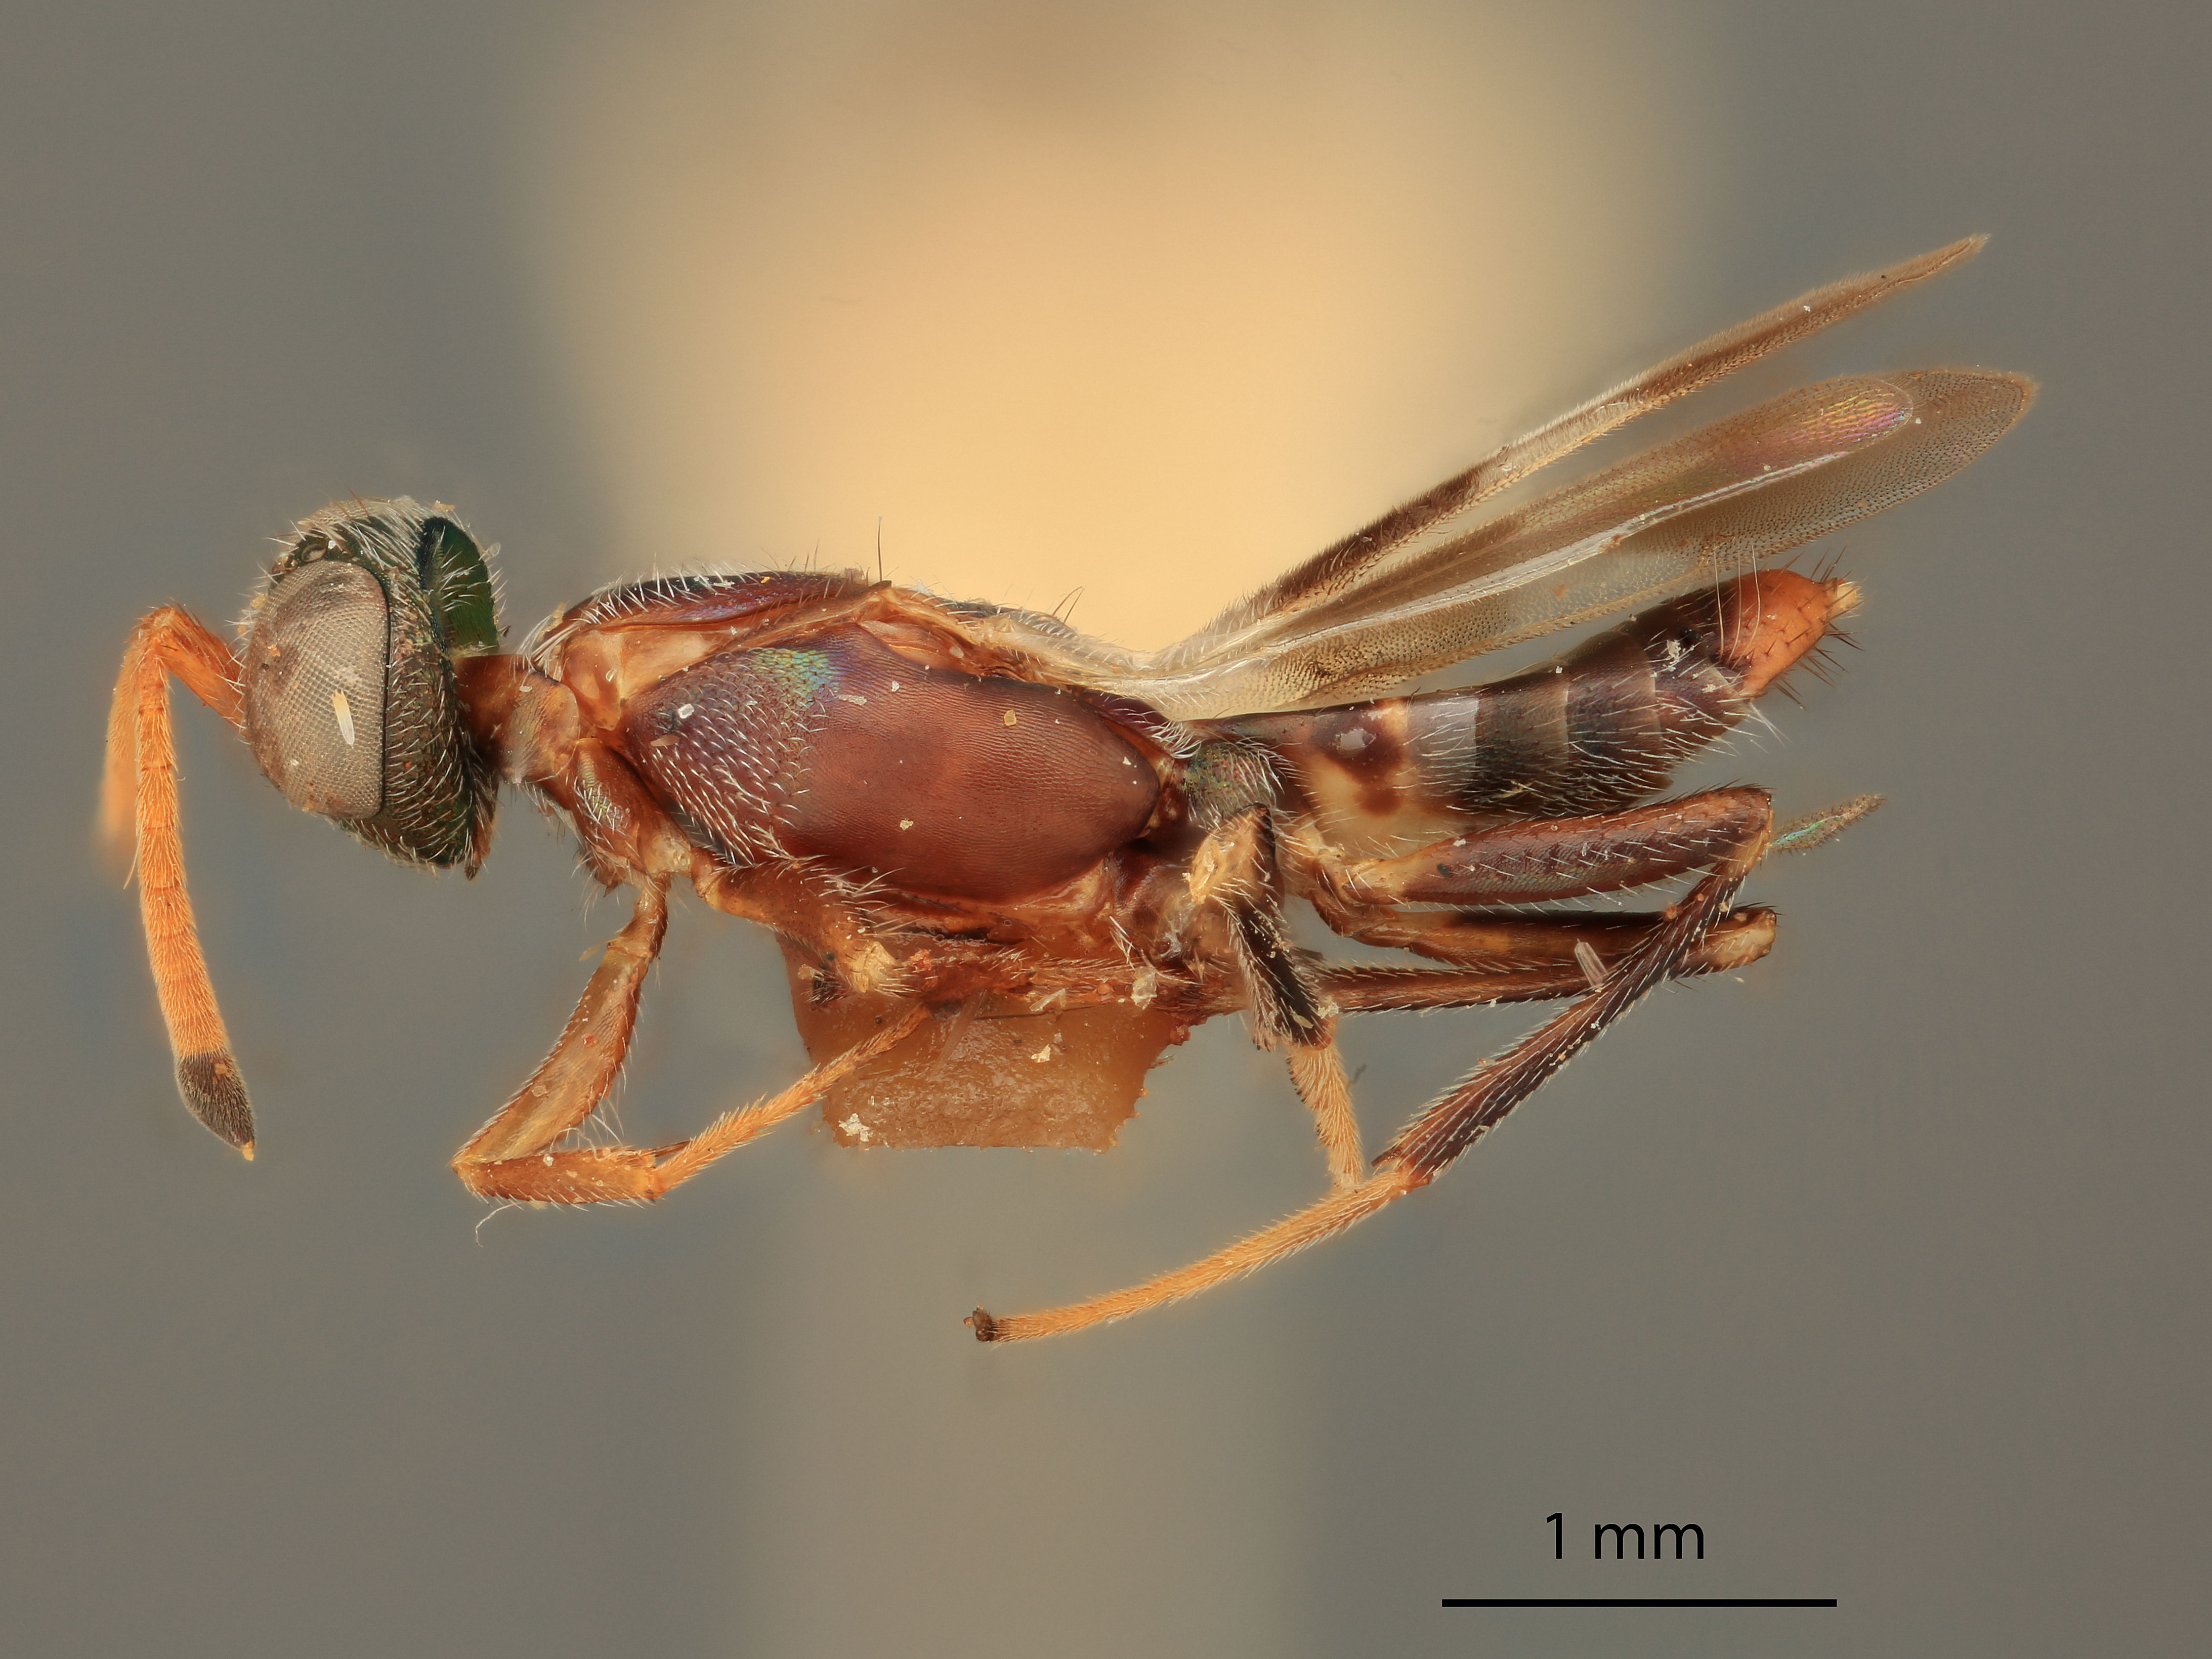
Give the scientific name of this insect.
Anastatus scutellatus
